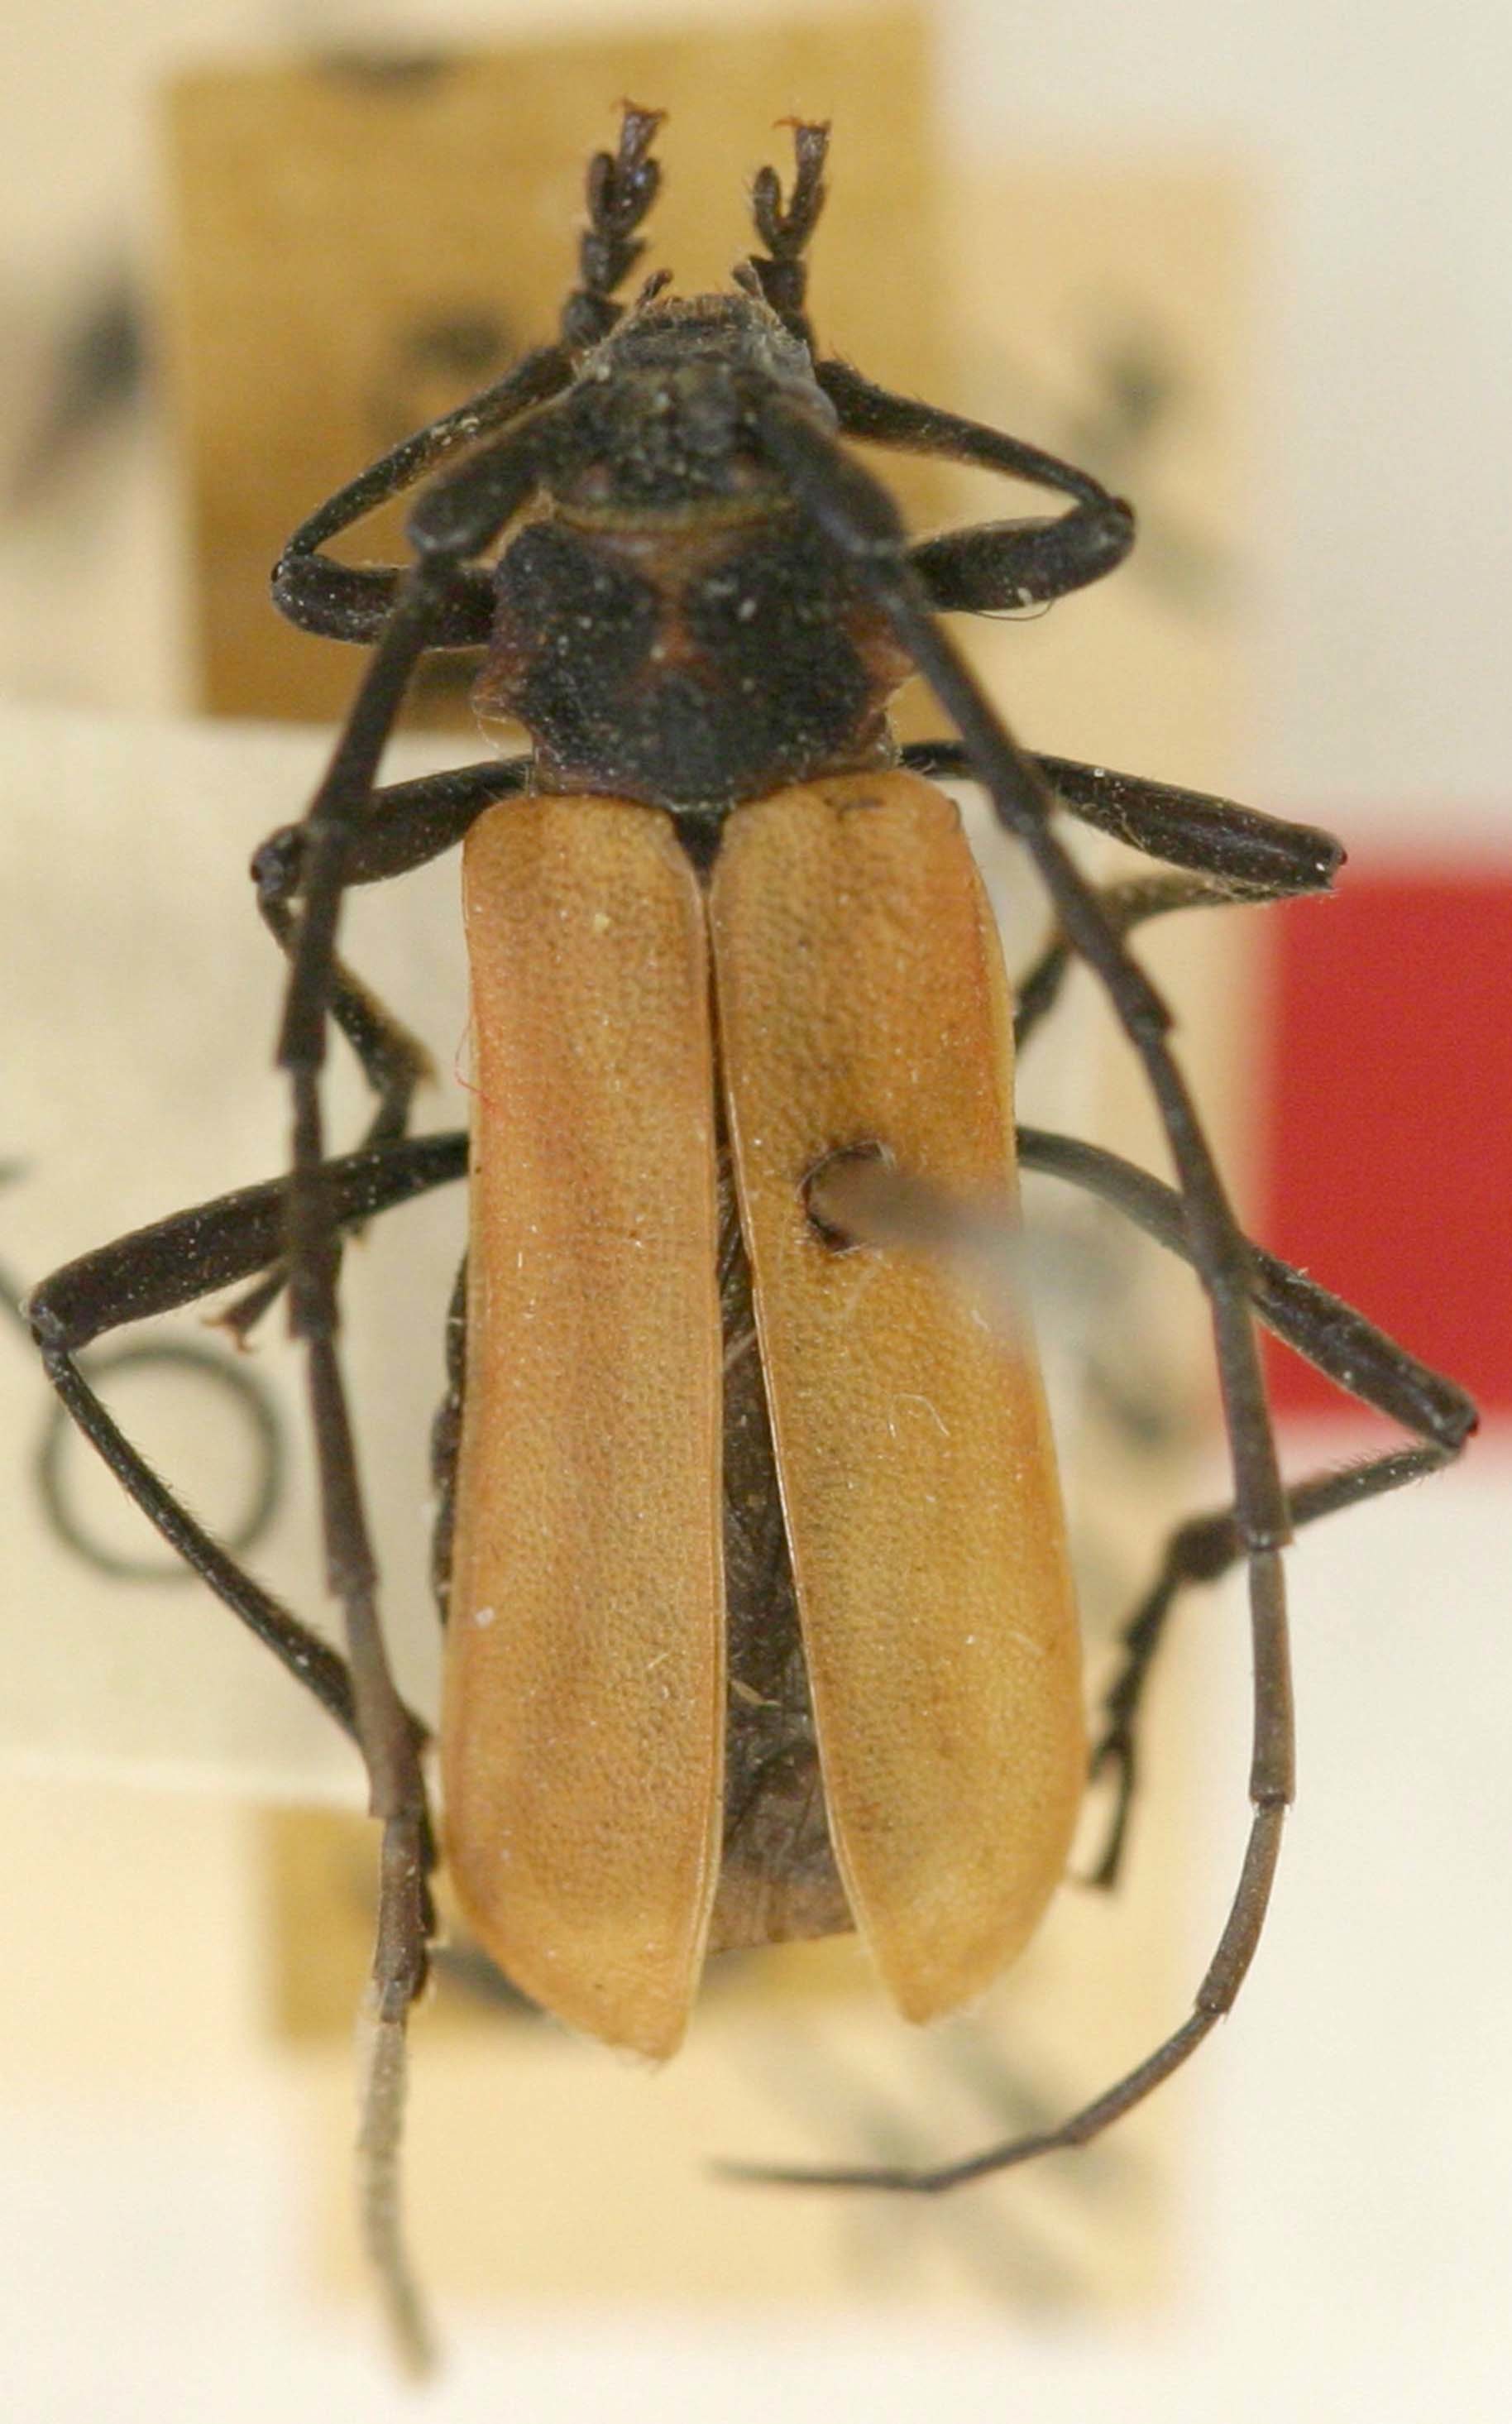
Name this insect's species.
Sternoplistes nigricollis
